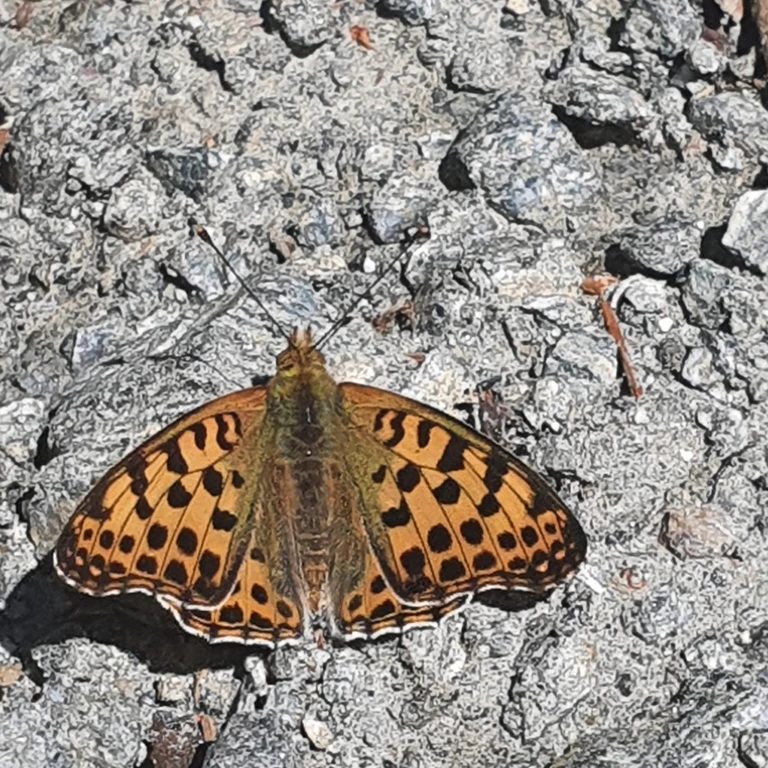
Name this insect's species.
Issoria lathonia
